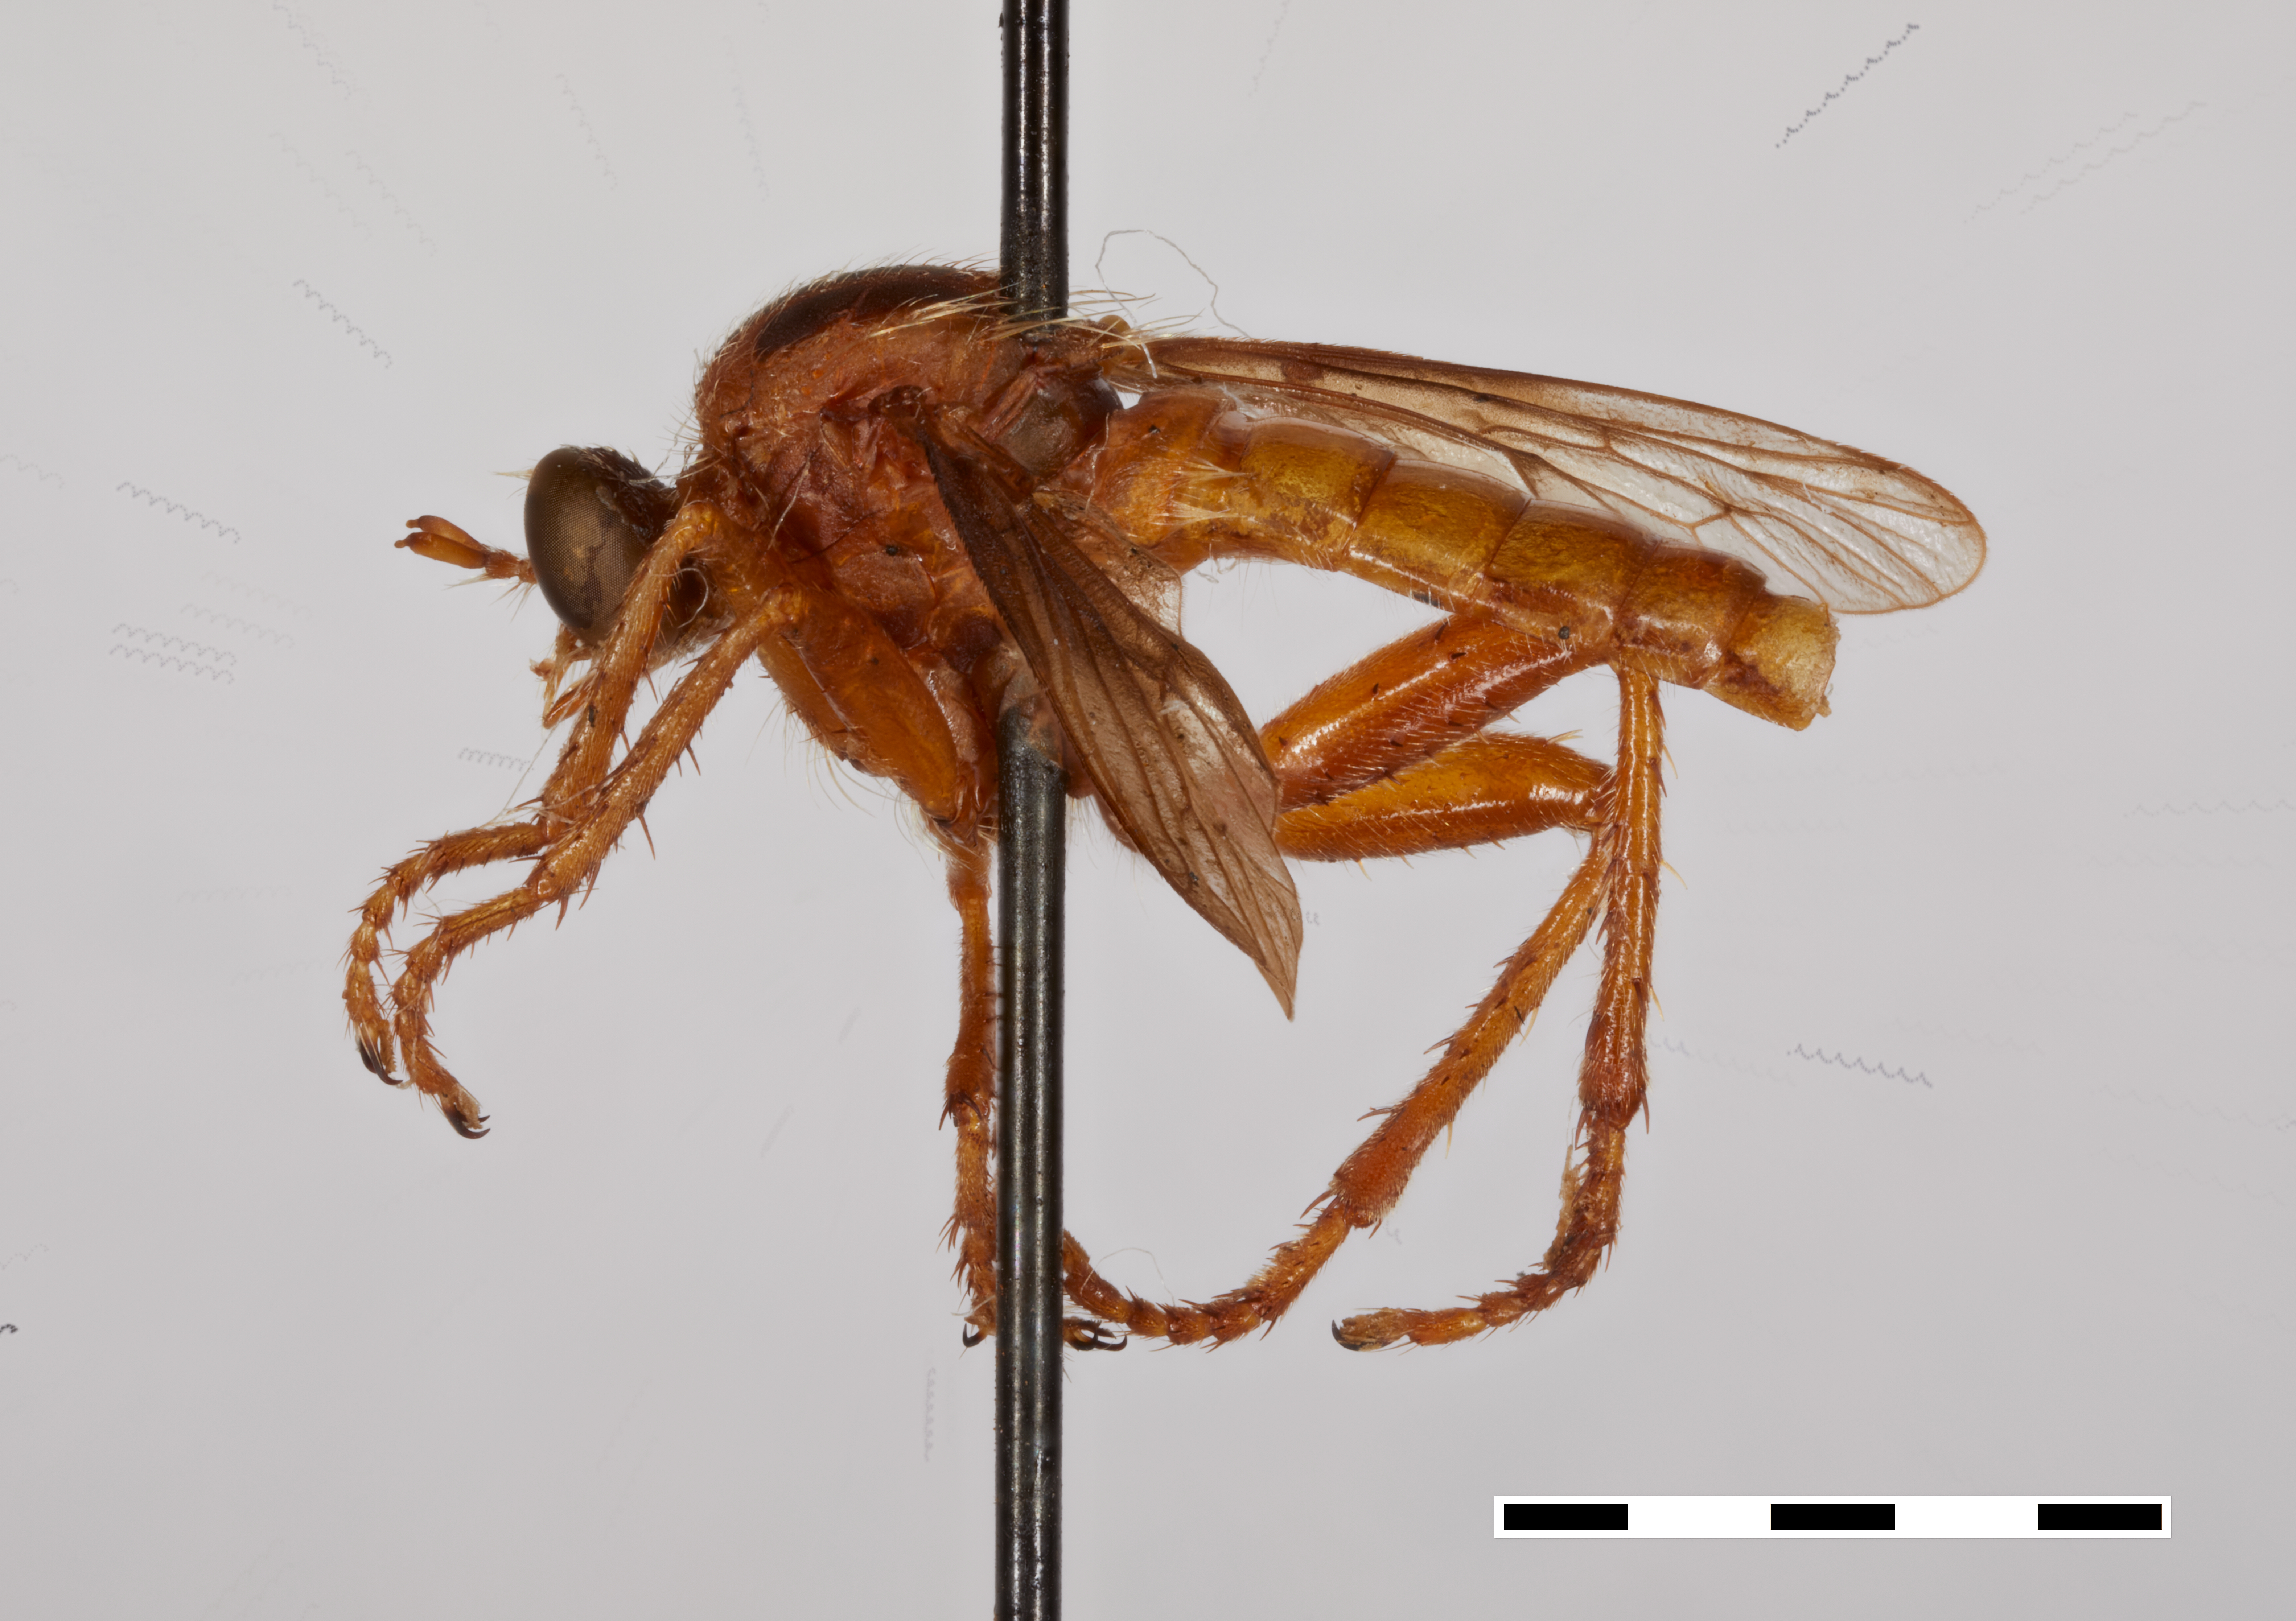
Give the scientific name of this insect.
Aphamartania knutsoni
